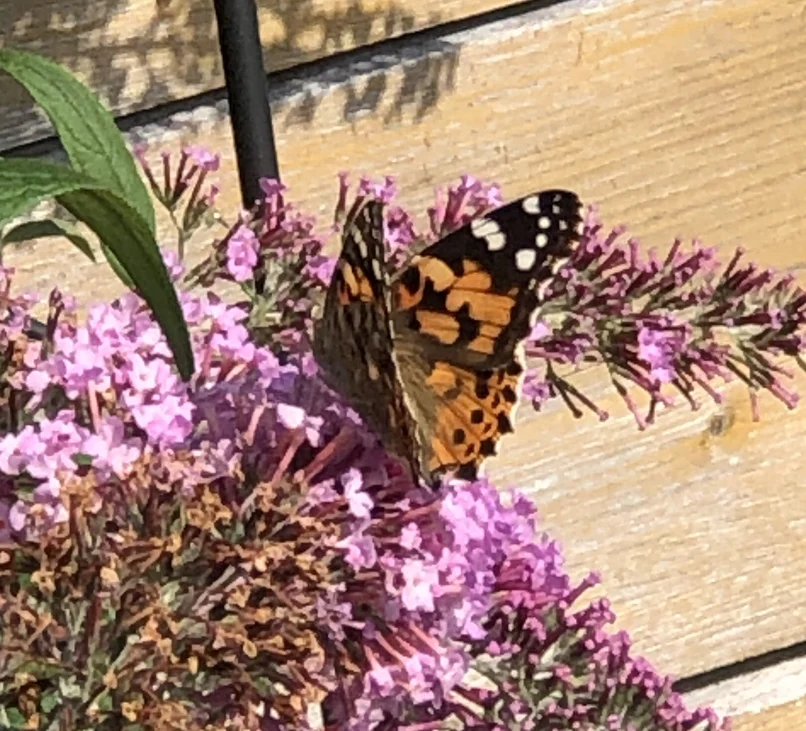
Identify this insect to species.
Vanessa cardui
